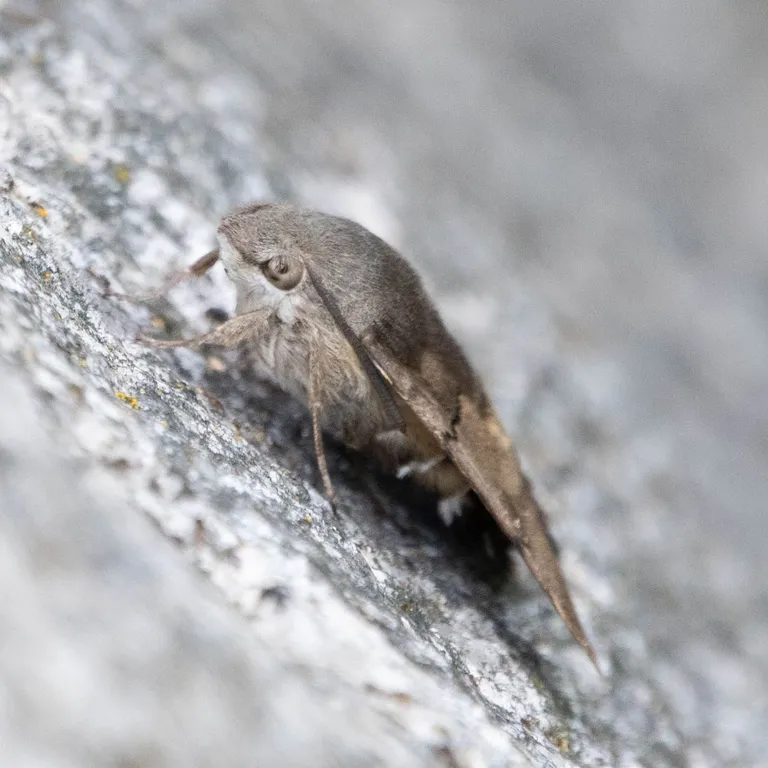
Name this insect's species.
Macroglossum stellatarum
